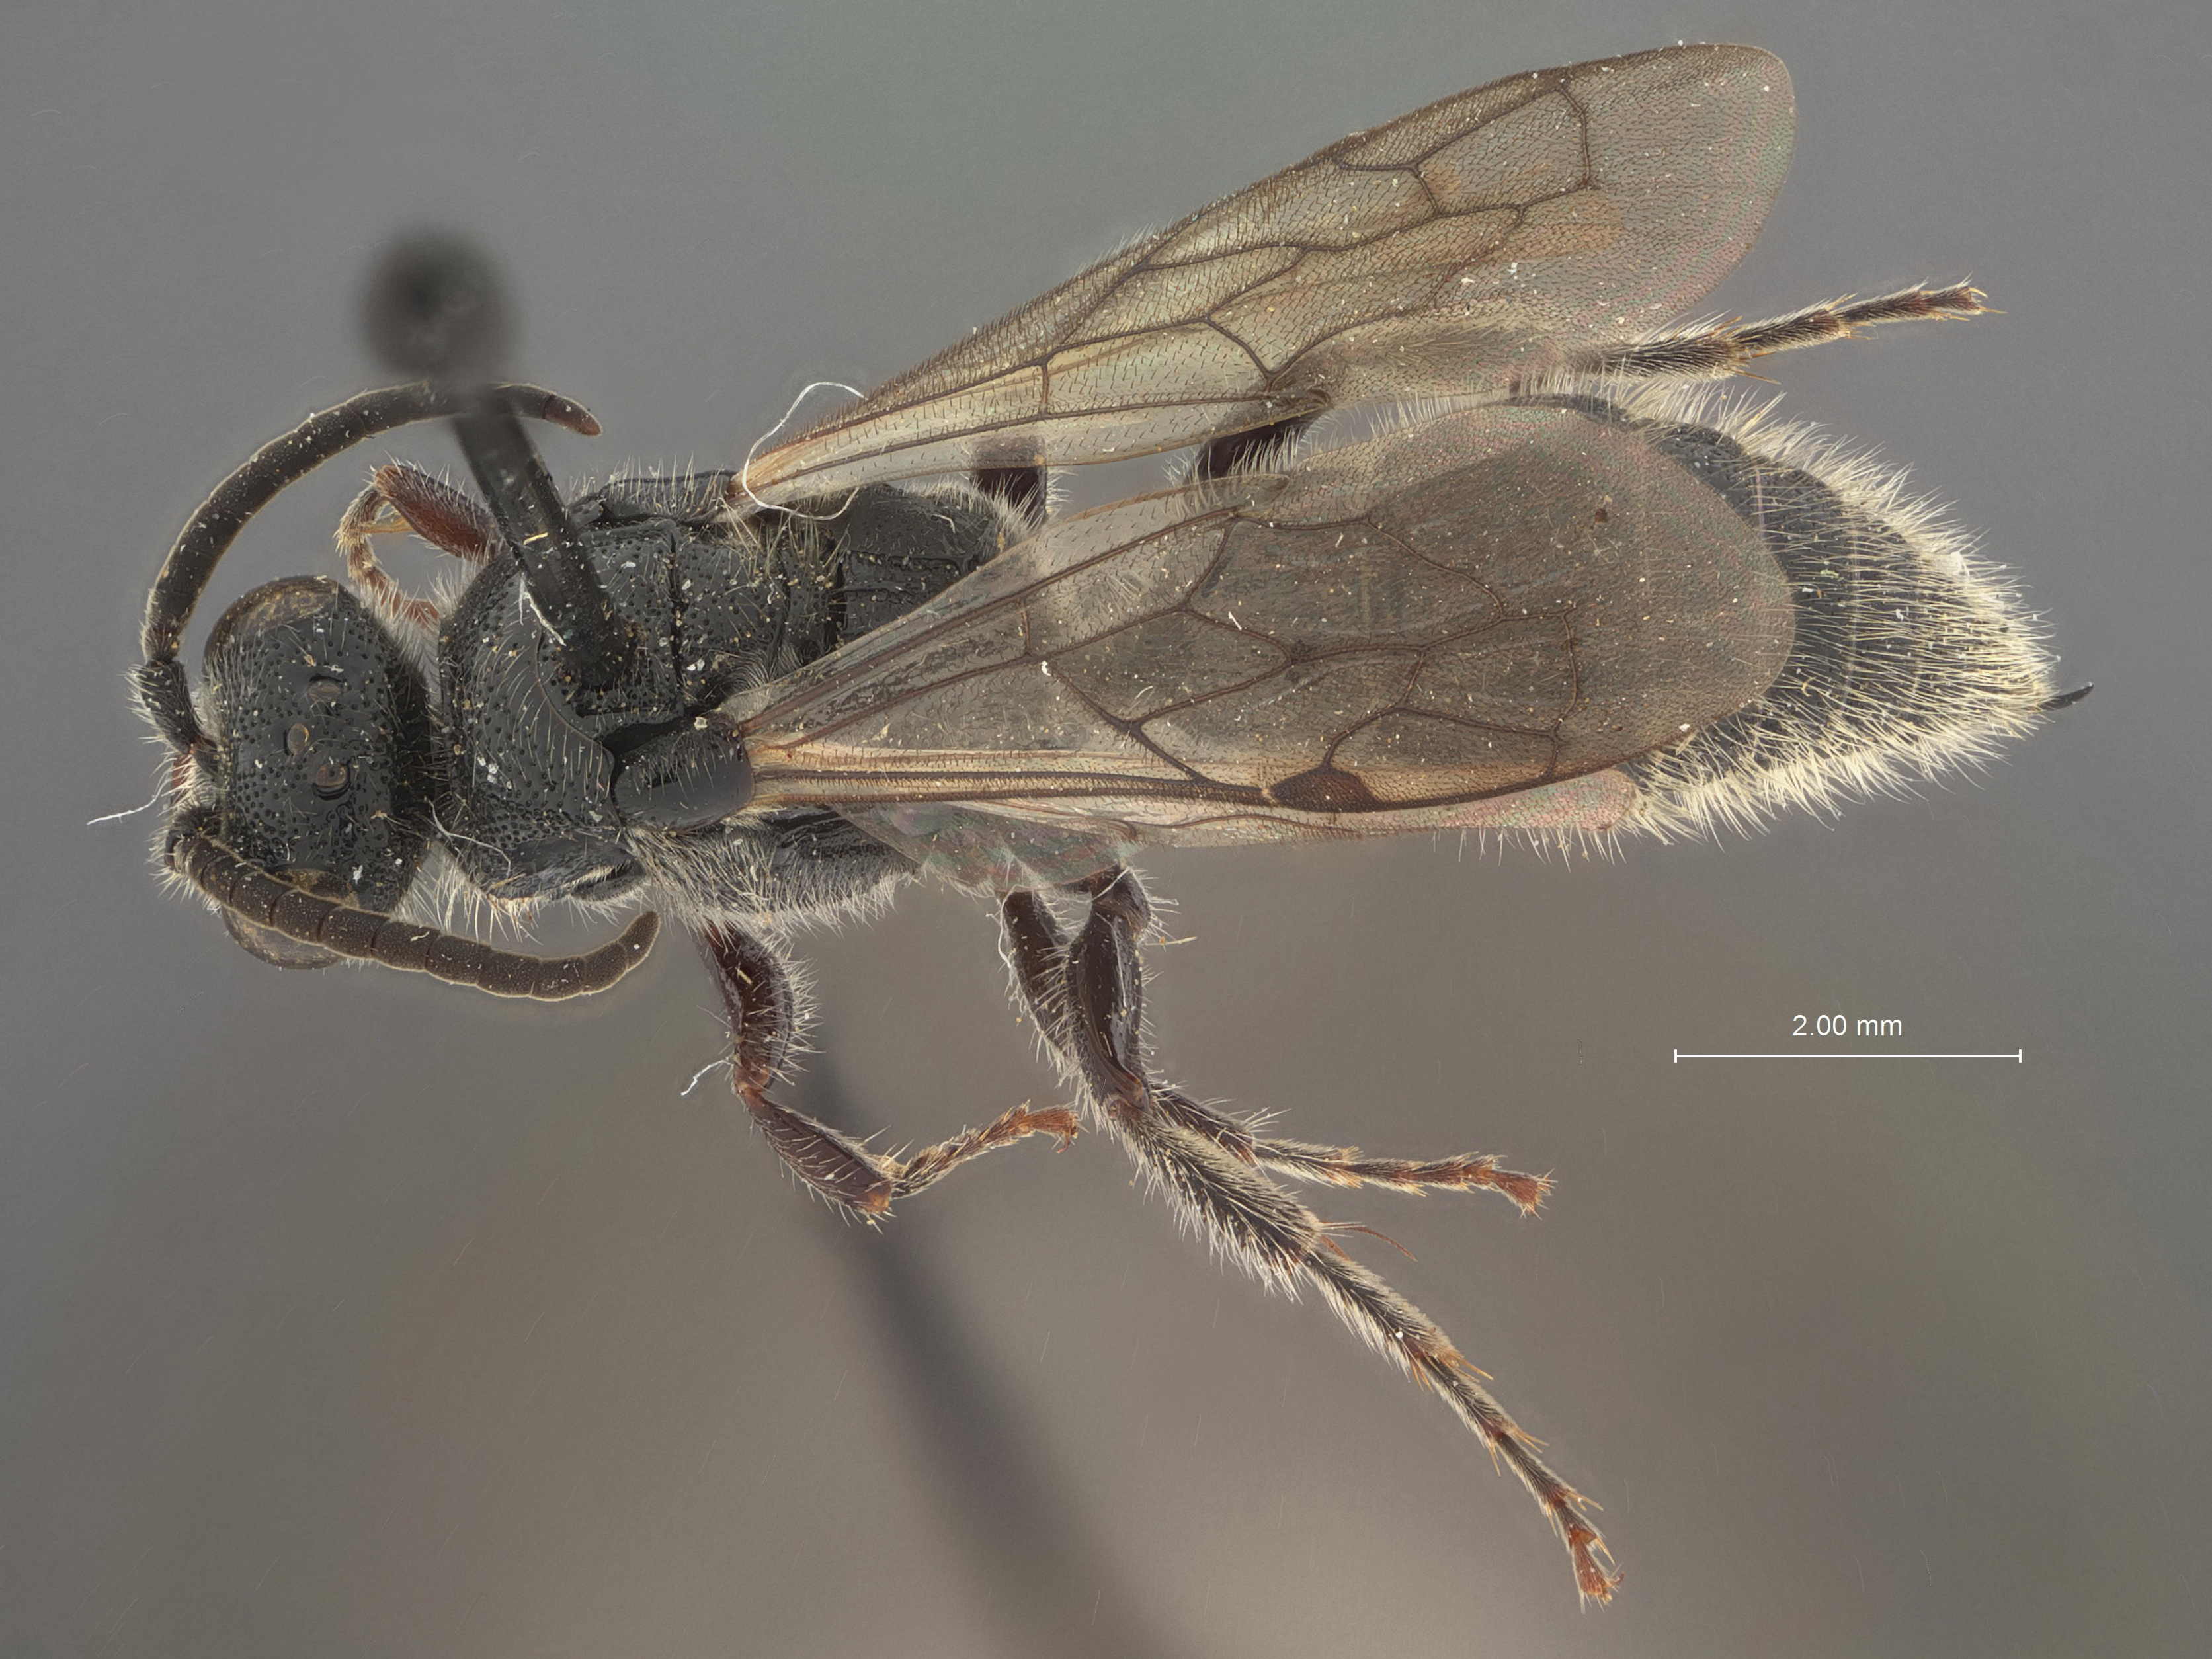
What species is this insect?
Tiphia sayi
